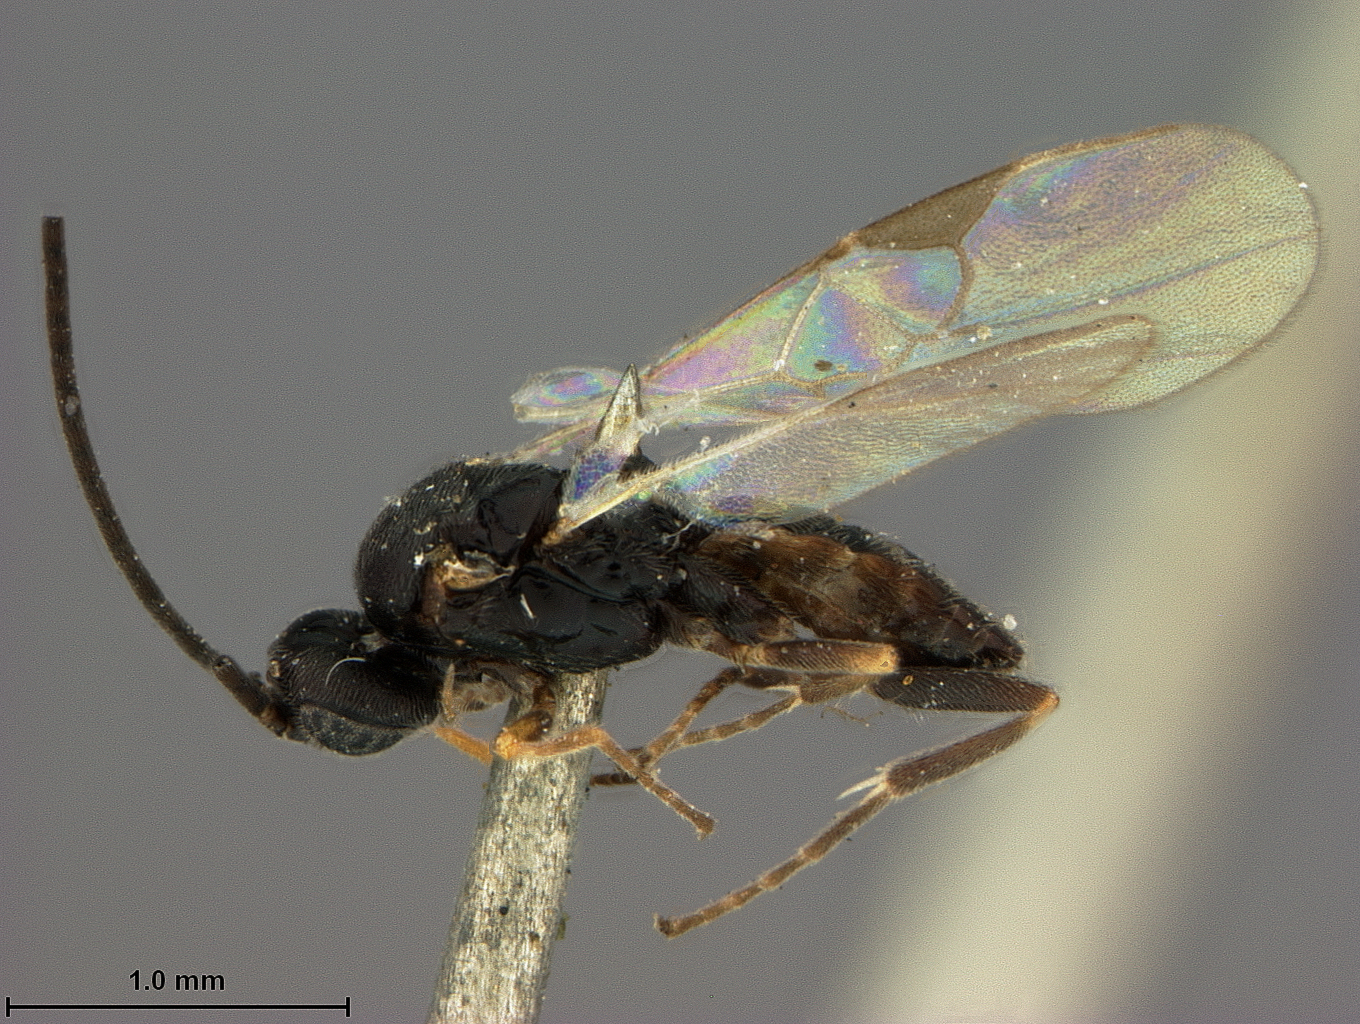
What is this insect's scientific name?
Protapanteles glacialis
